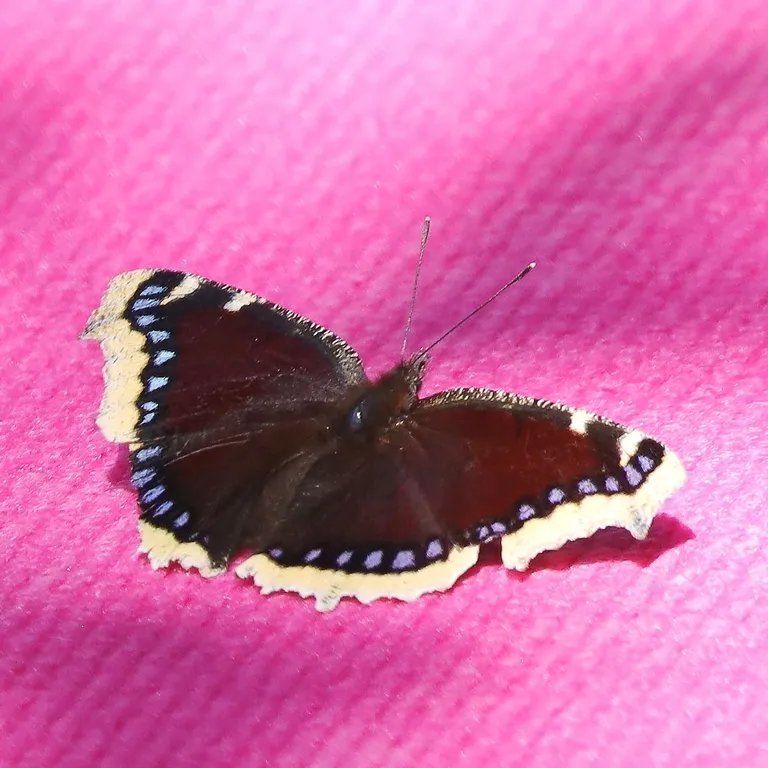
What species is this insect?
Nymphalis antiopa
